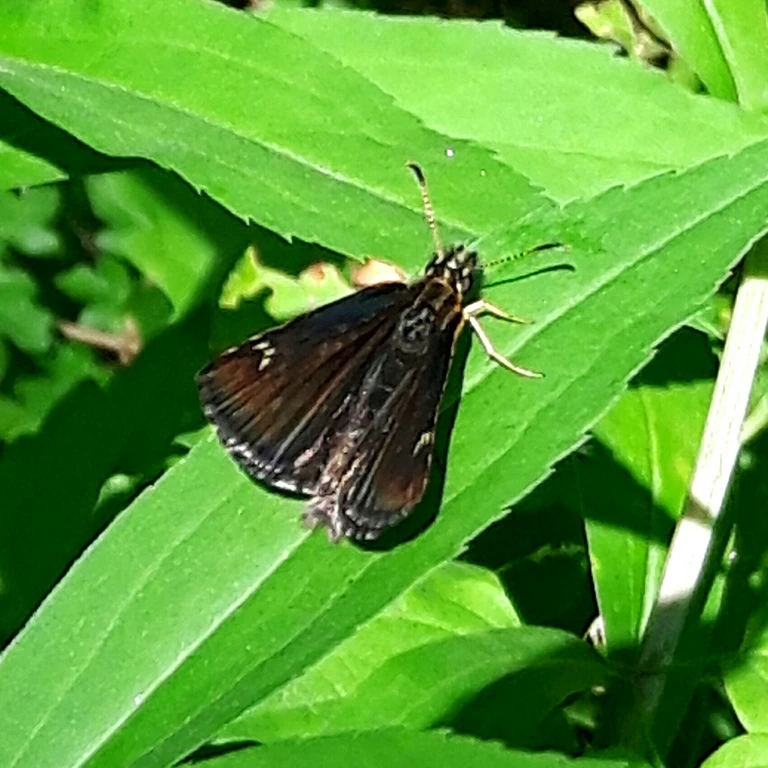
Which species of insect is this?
Heteropterus morpheus
